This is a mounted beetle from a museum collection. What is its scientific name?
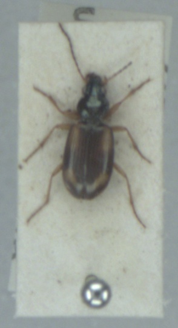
Bembidion tetracolum
